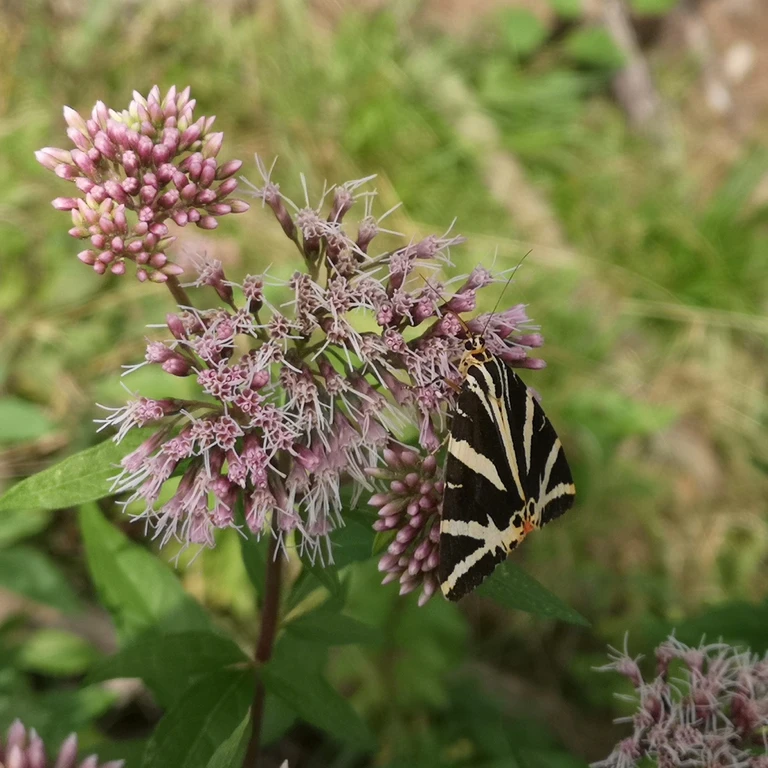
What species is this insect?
Euplagia quadripunctaria
